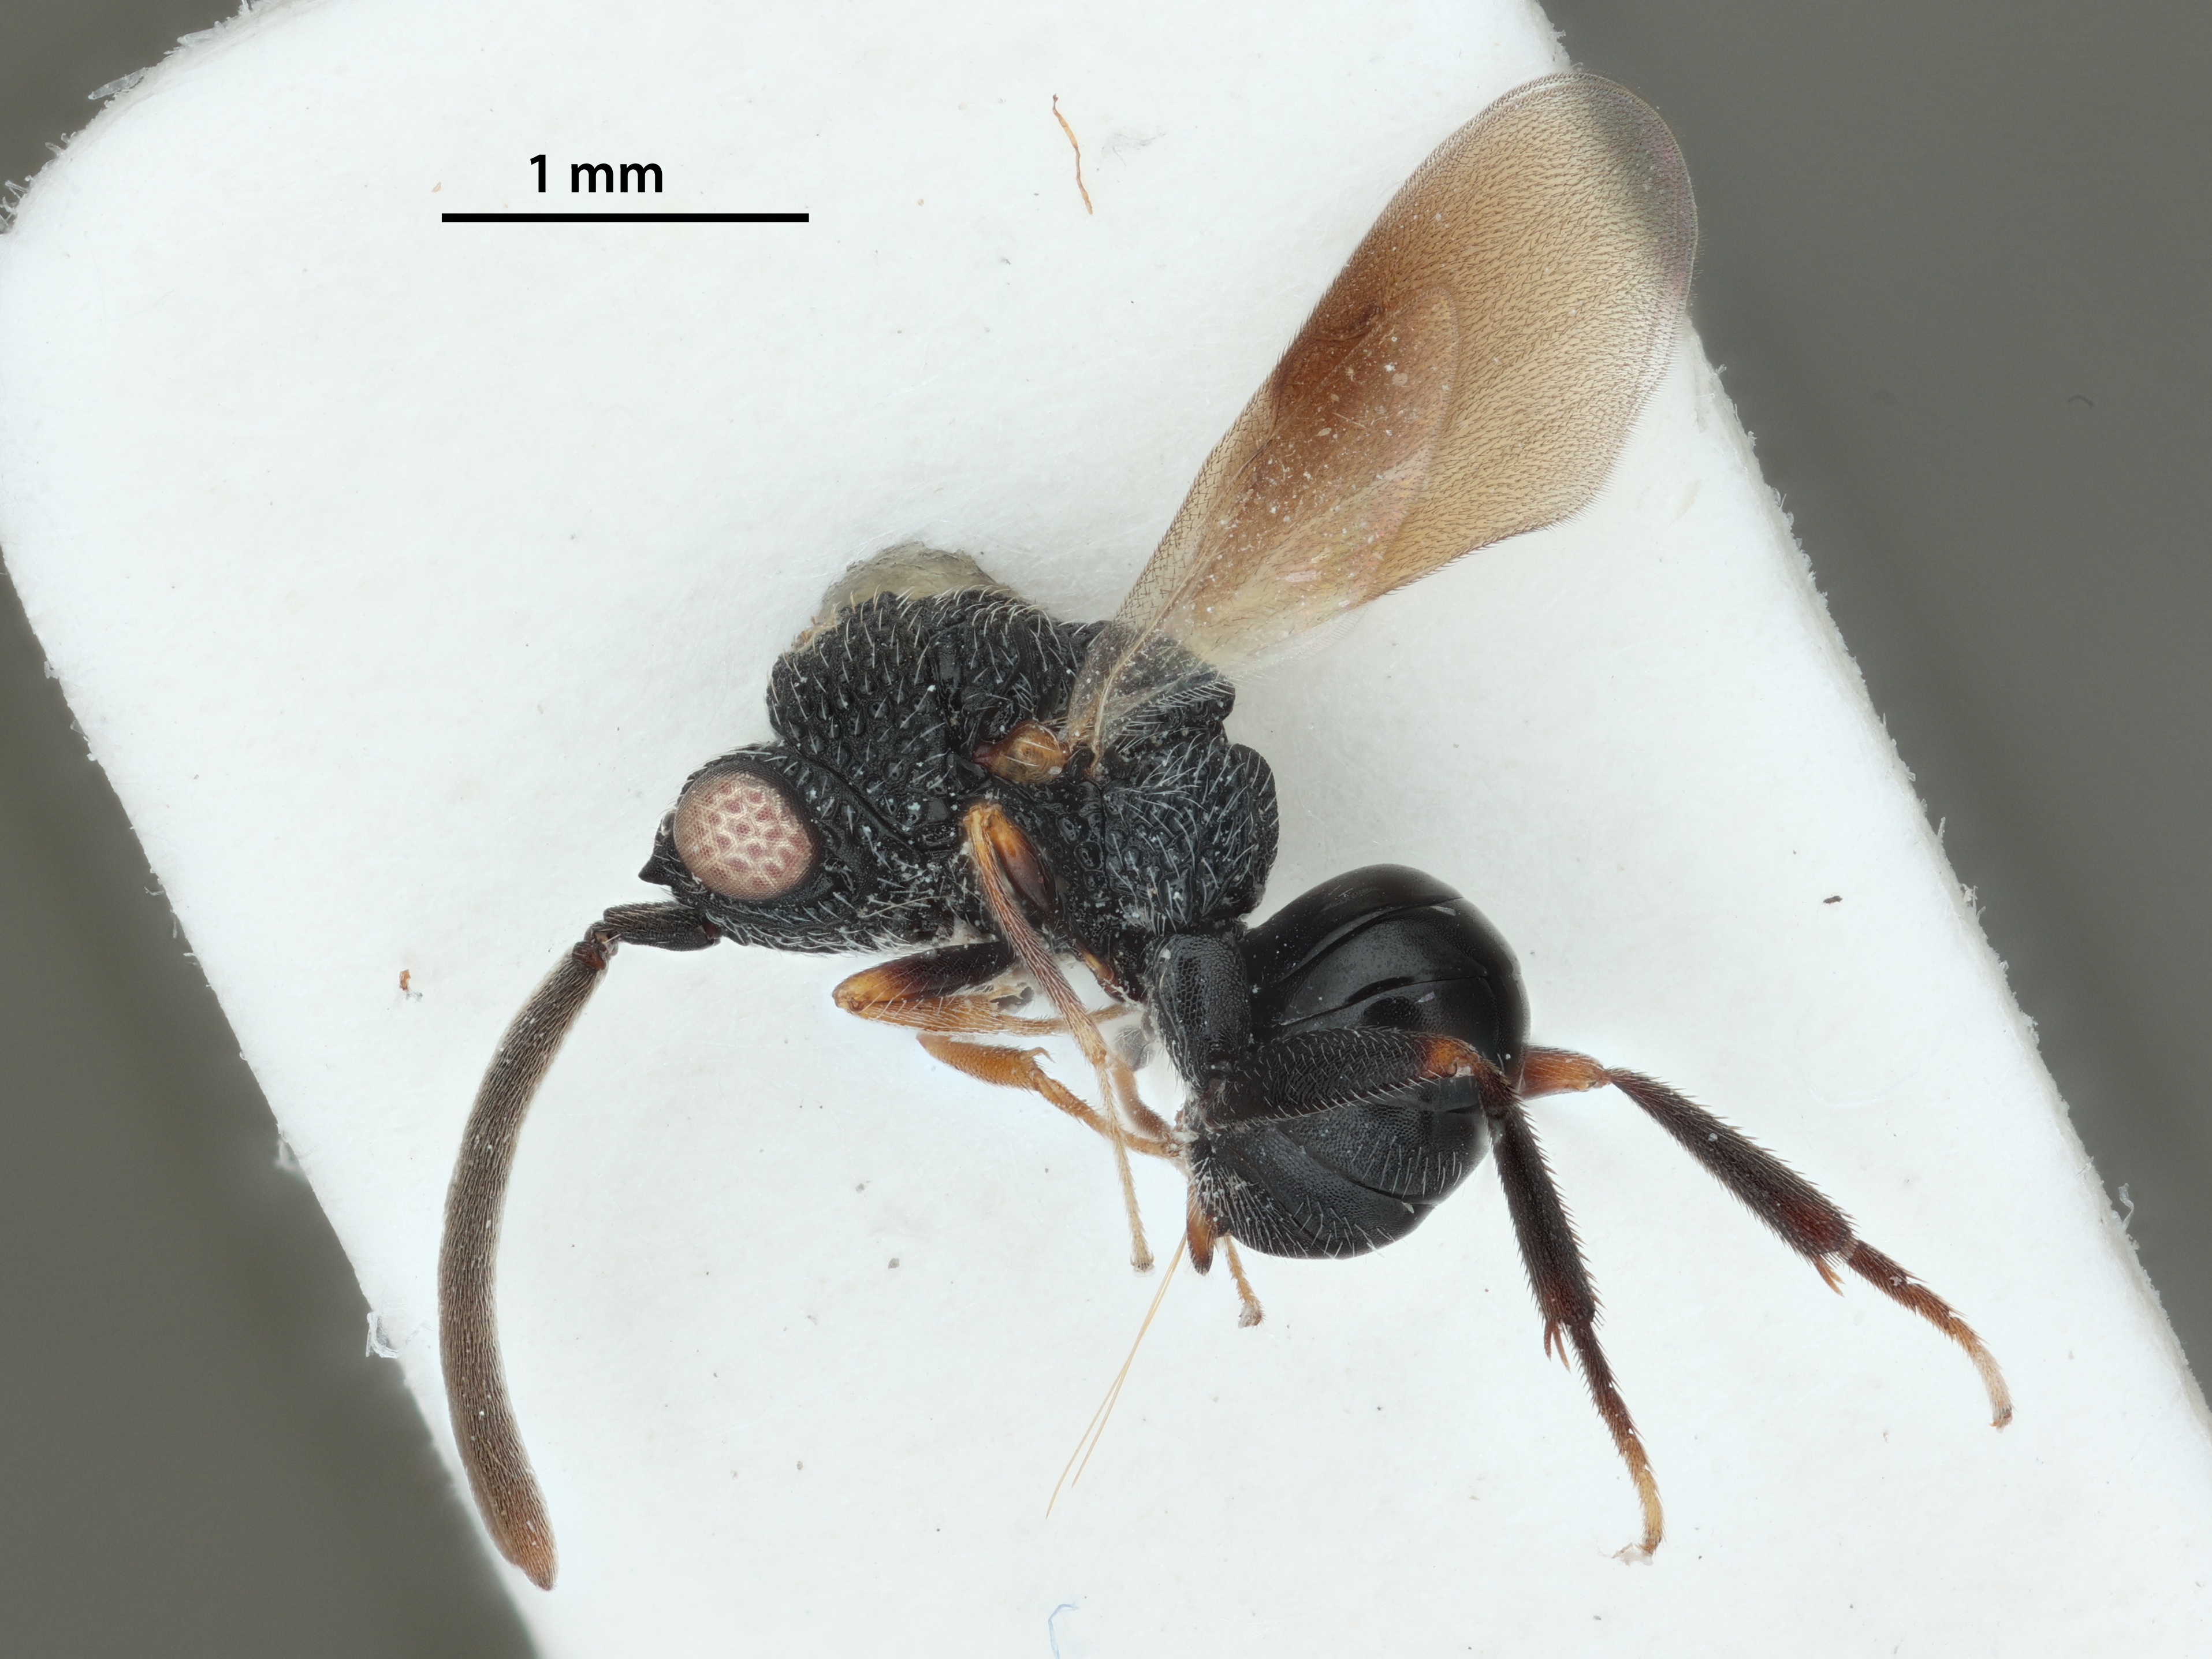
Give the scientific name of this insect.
Khamul tolkeni
